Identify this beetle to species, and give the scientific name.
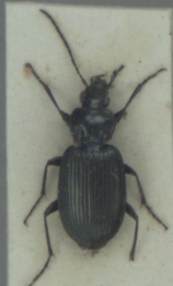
Agonum viduum
